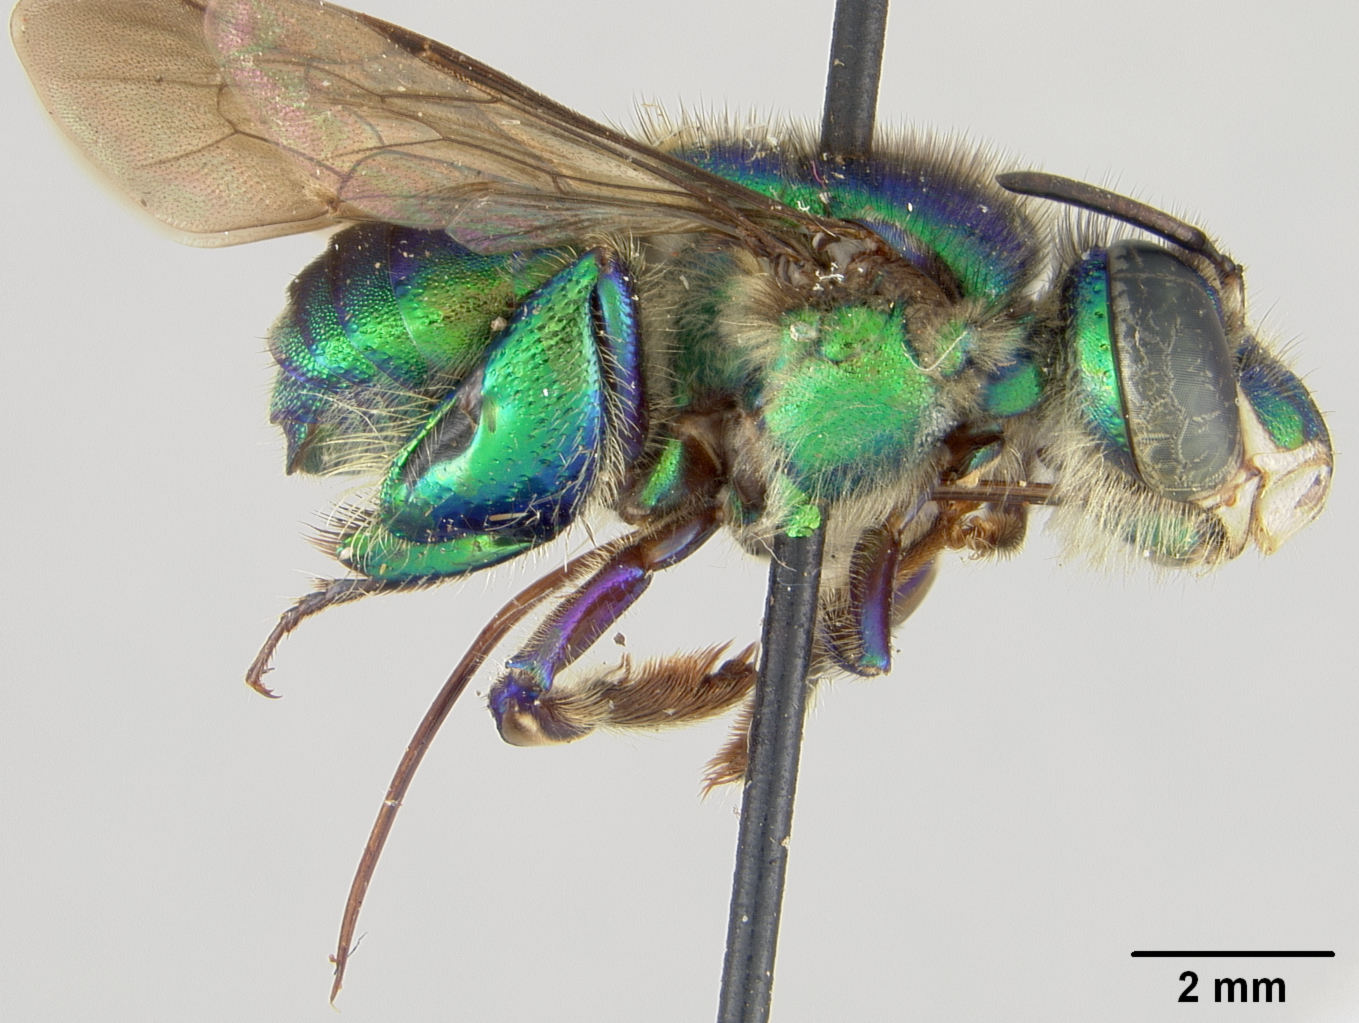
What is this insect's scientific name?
Euglossa fuscifrons
